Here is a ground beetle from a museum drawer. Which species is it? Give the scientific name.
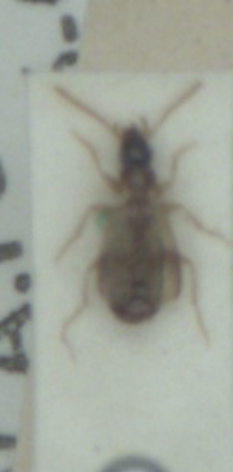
Philorhizus notatus
